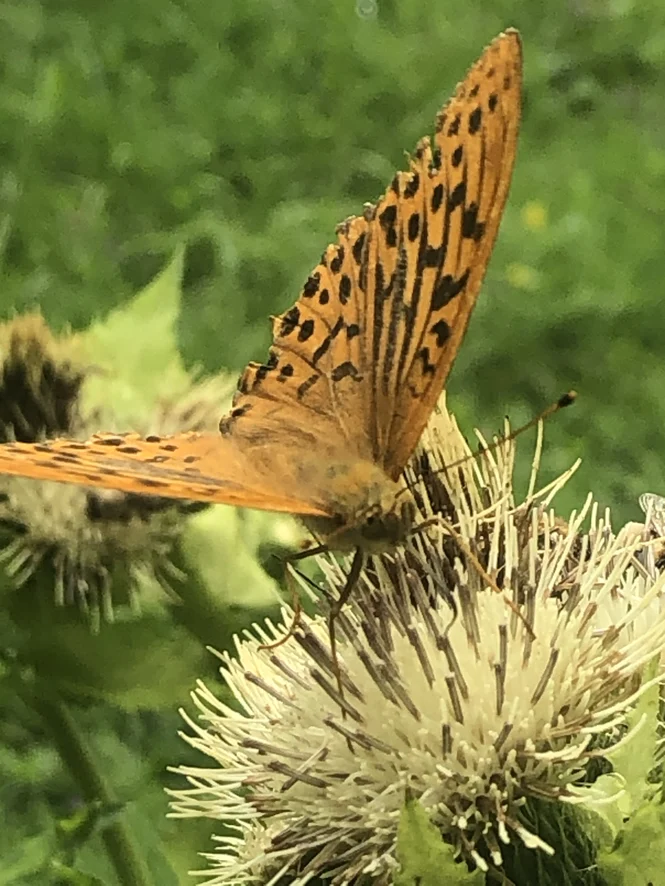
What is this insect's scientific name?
Argynnis paphia
